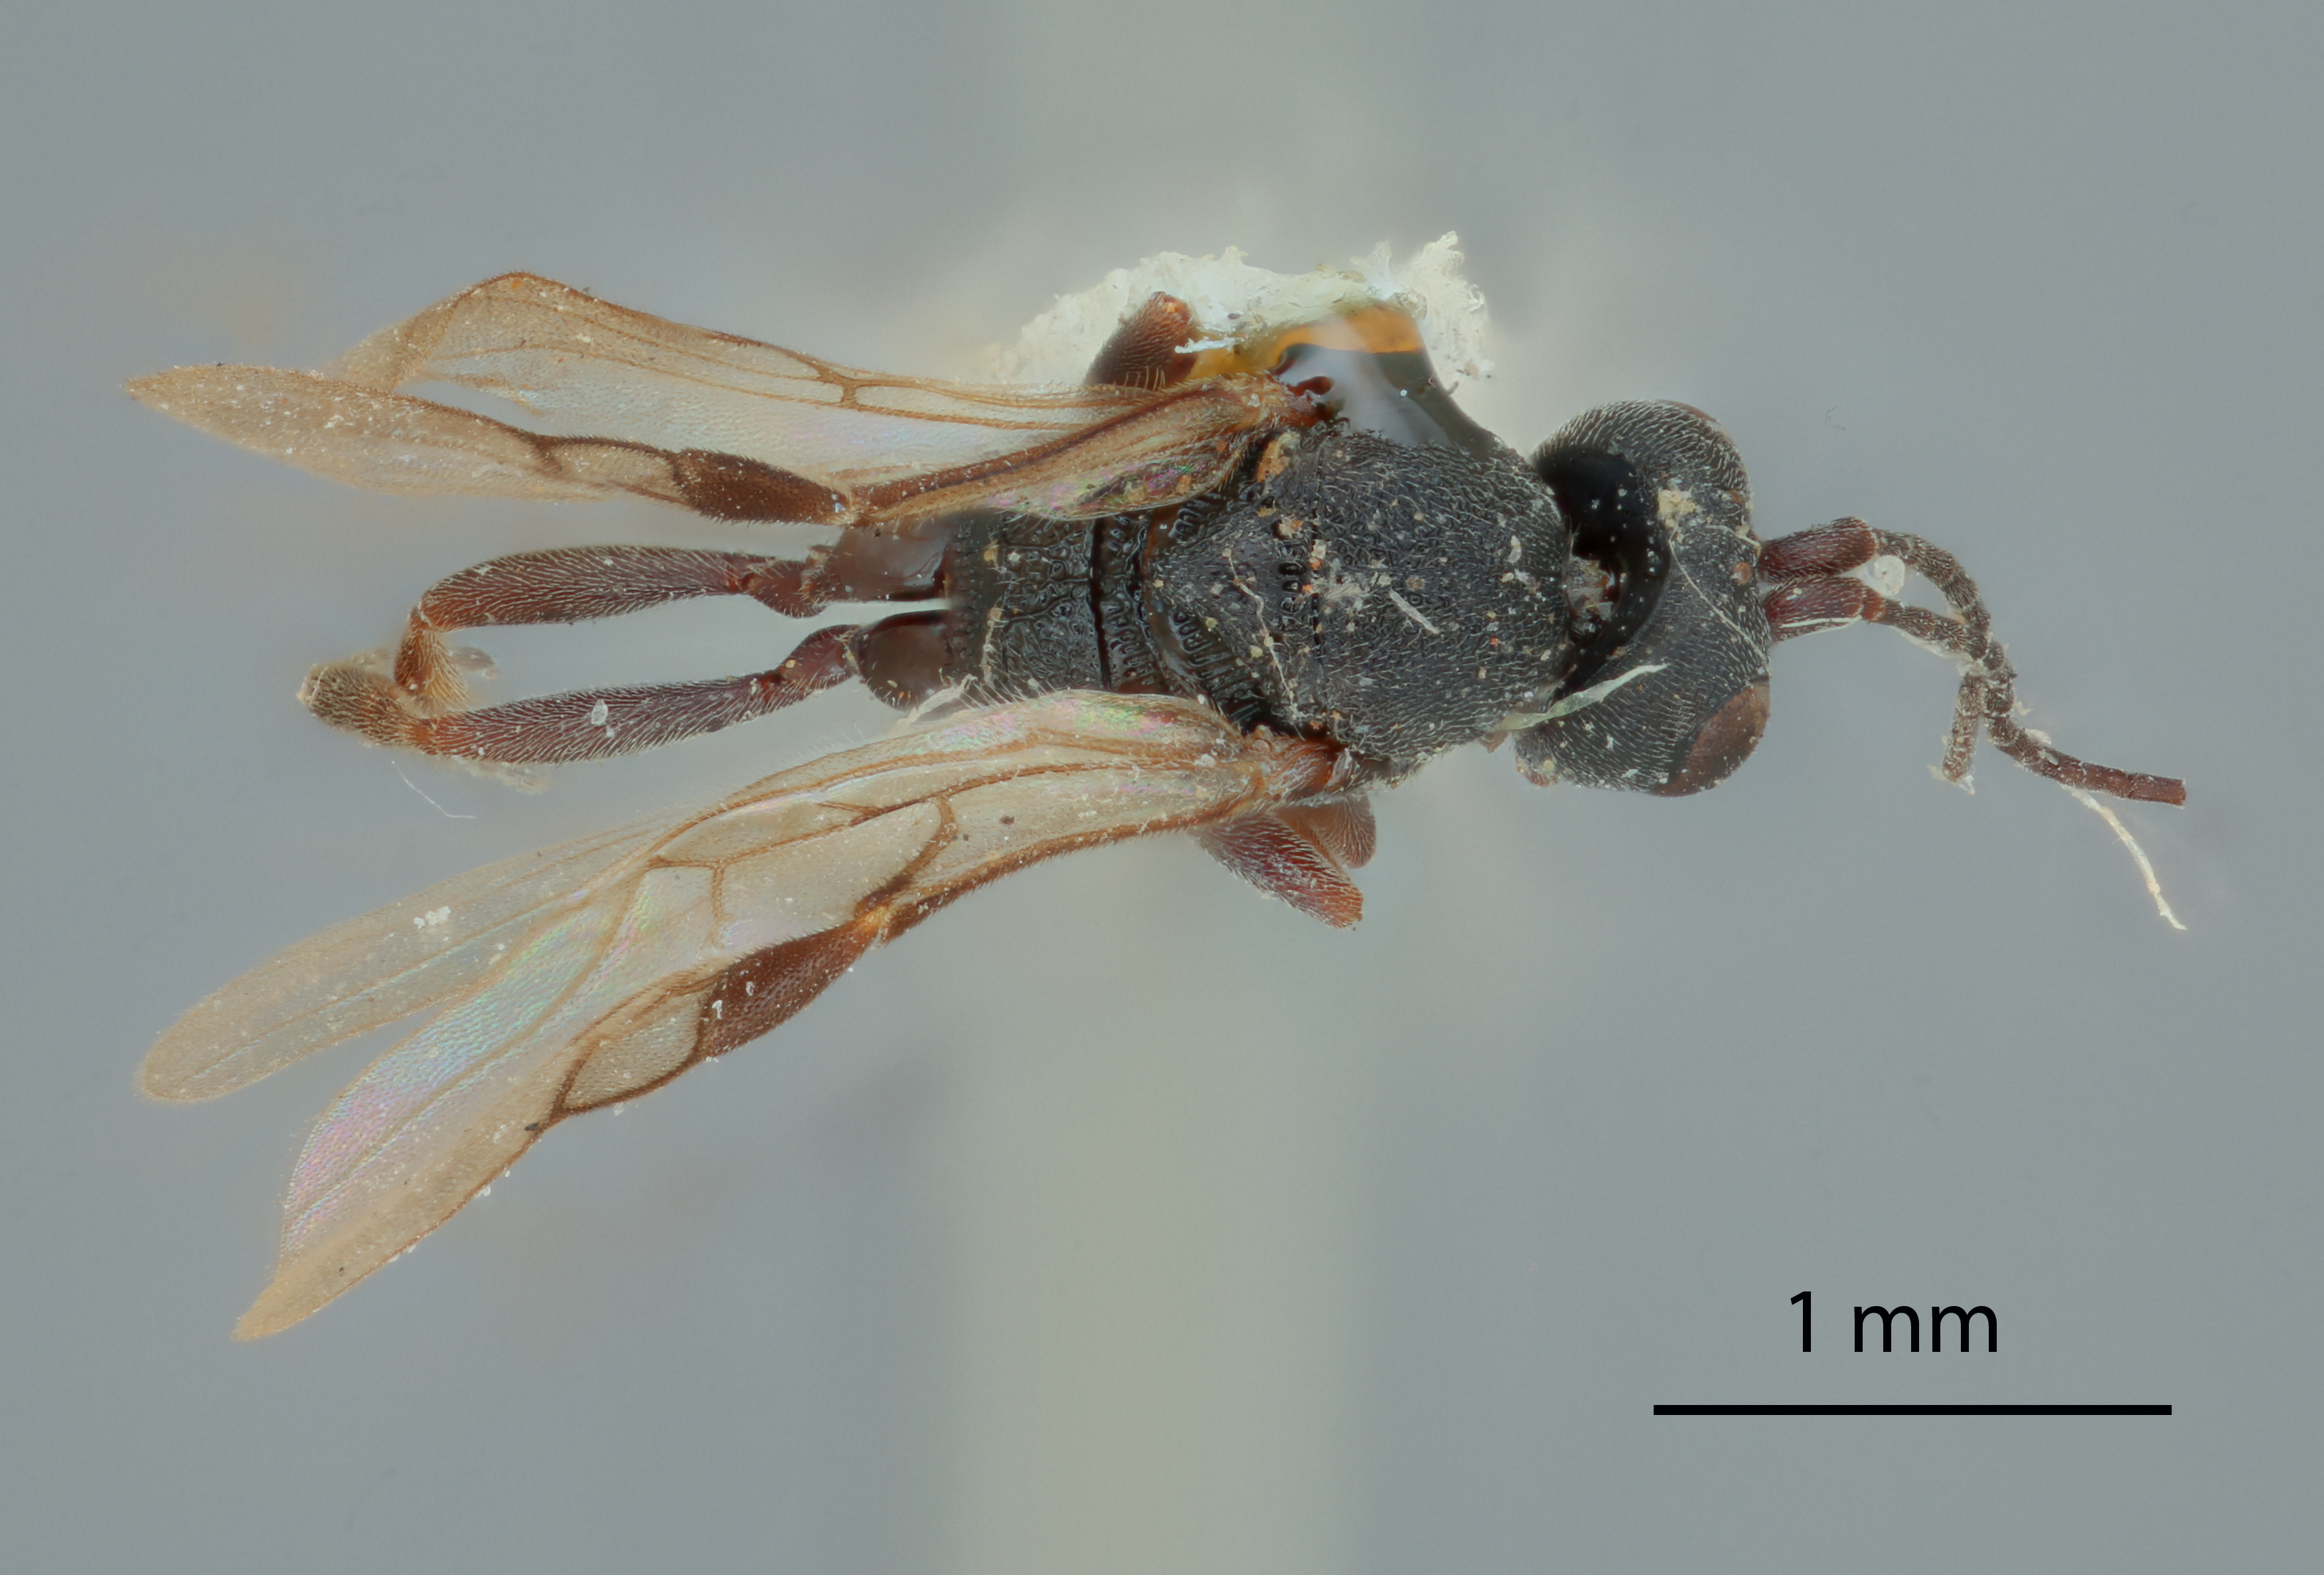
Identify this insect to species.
Chelonus atripes
